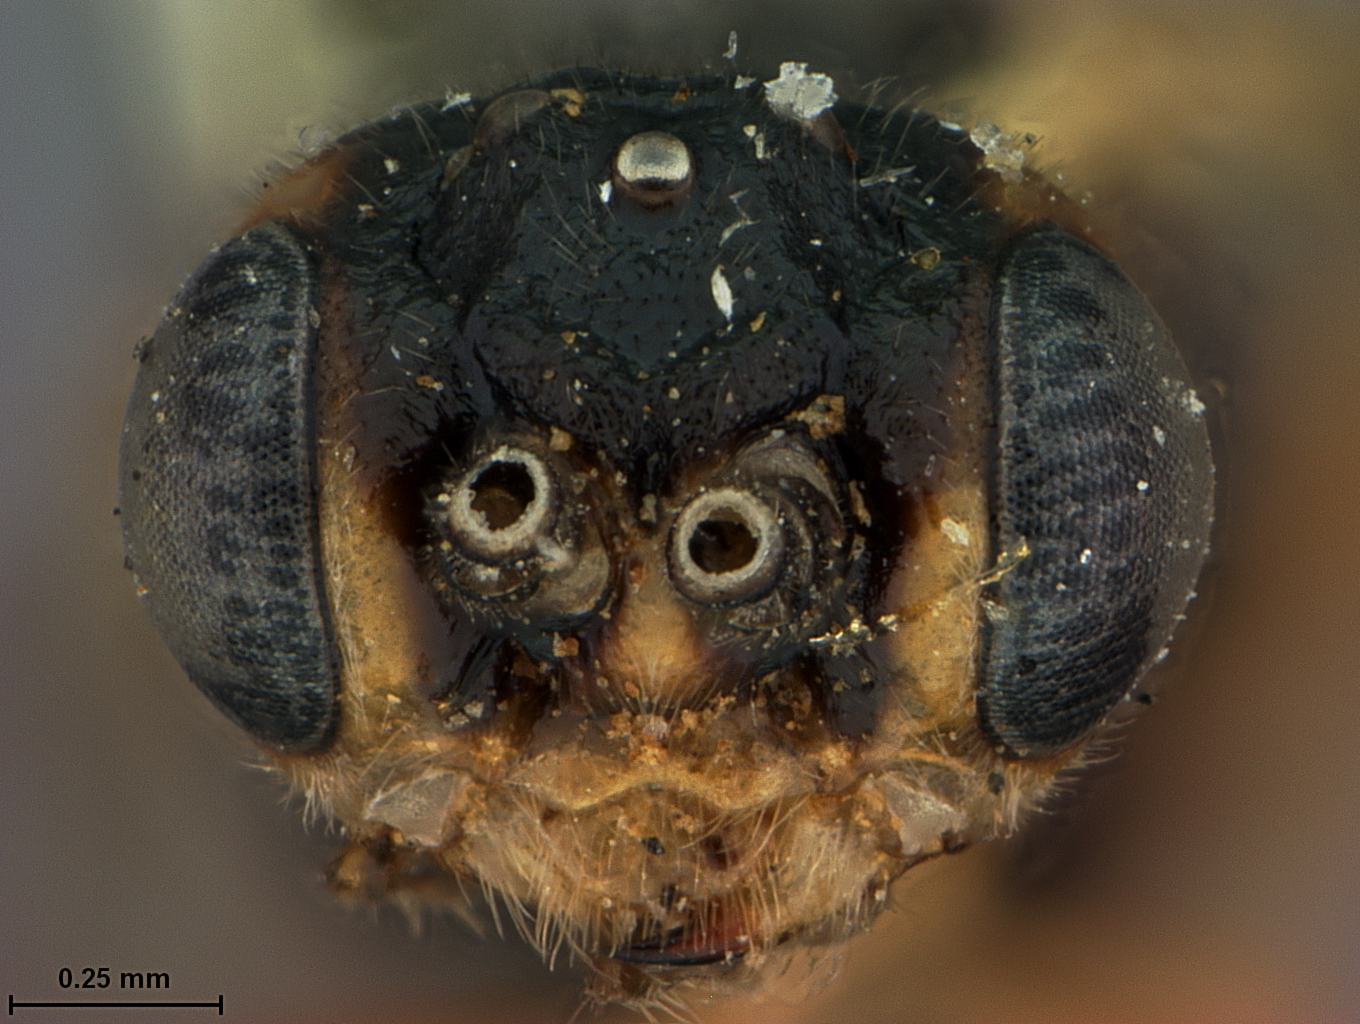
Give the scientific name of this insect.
Cryptocampus propinquus
